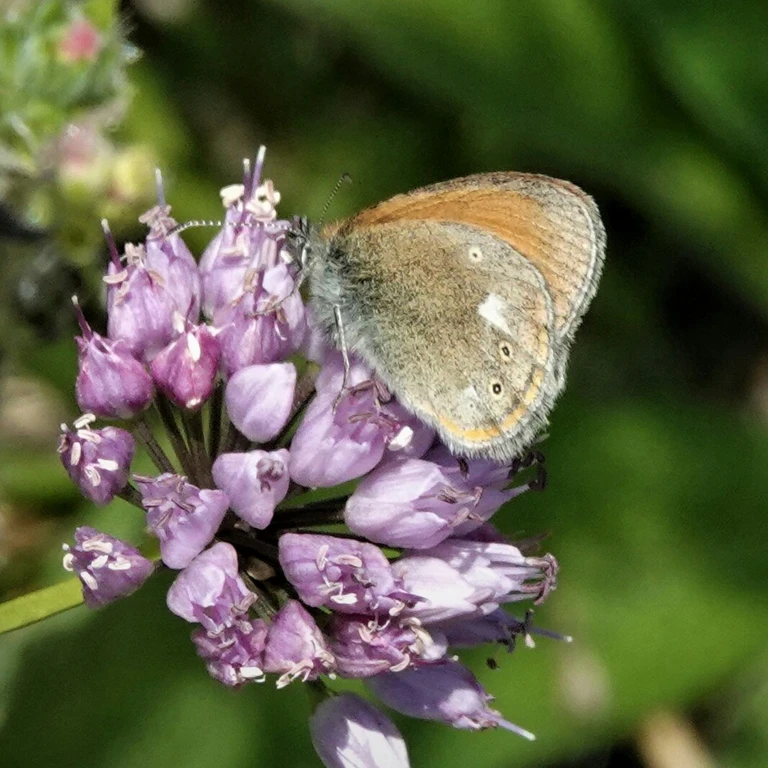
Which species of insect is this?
Coenonympha glycerion (also Coenonympha iphis)
